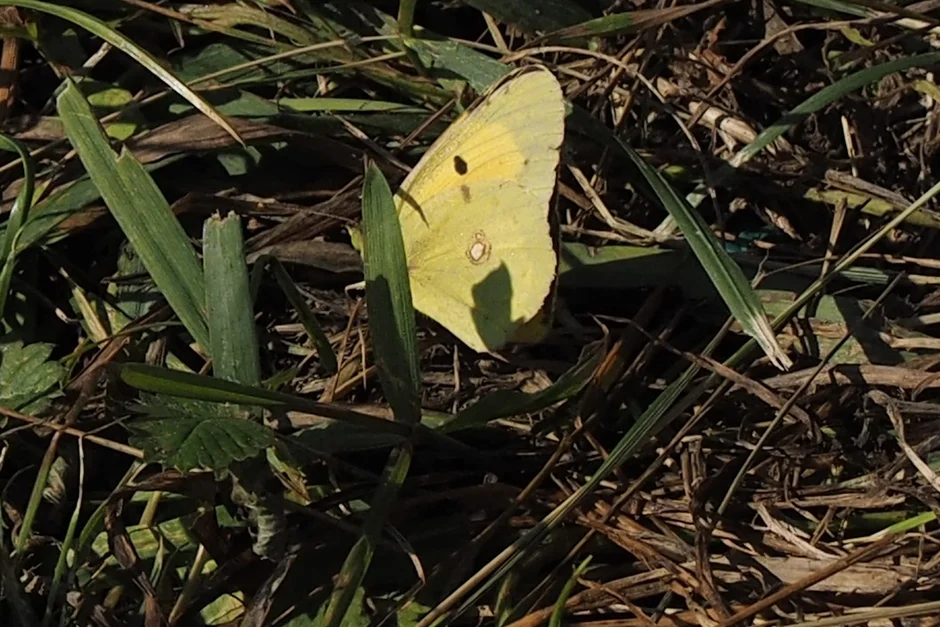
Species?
Colias croceus
